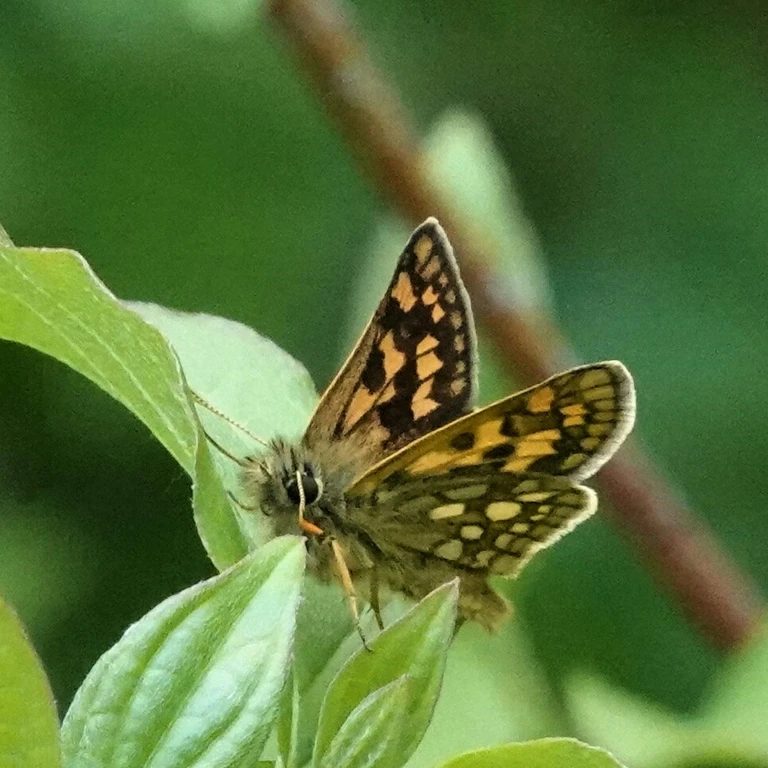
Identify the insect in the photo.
Carterocephalus palaemon
